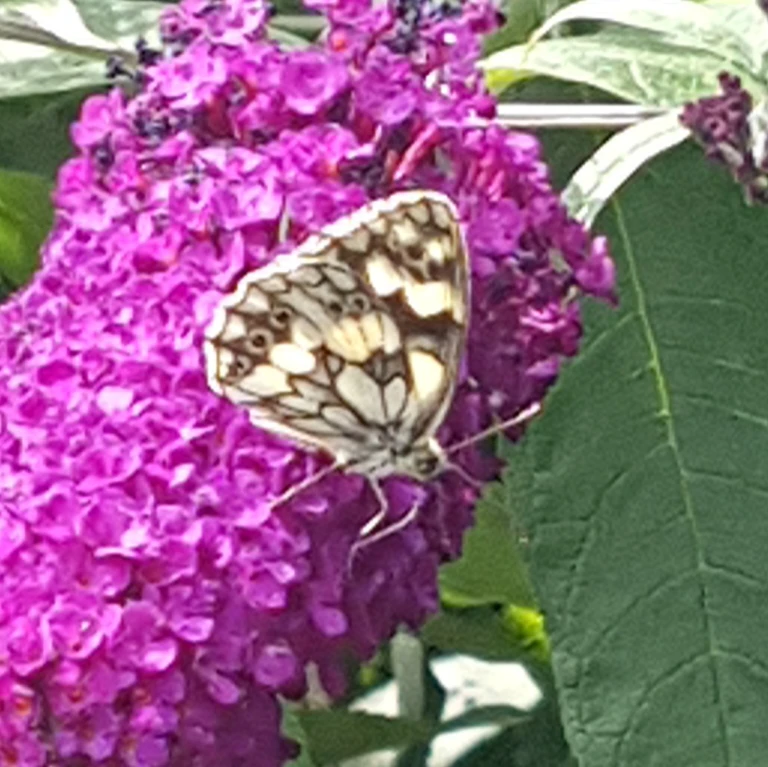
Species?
Melanargia galathea
